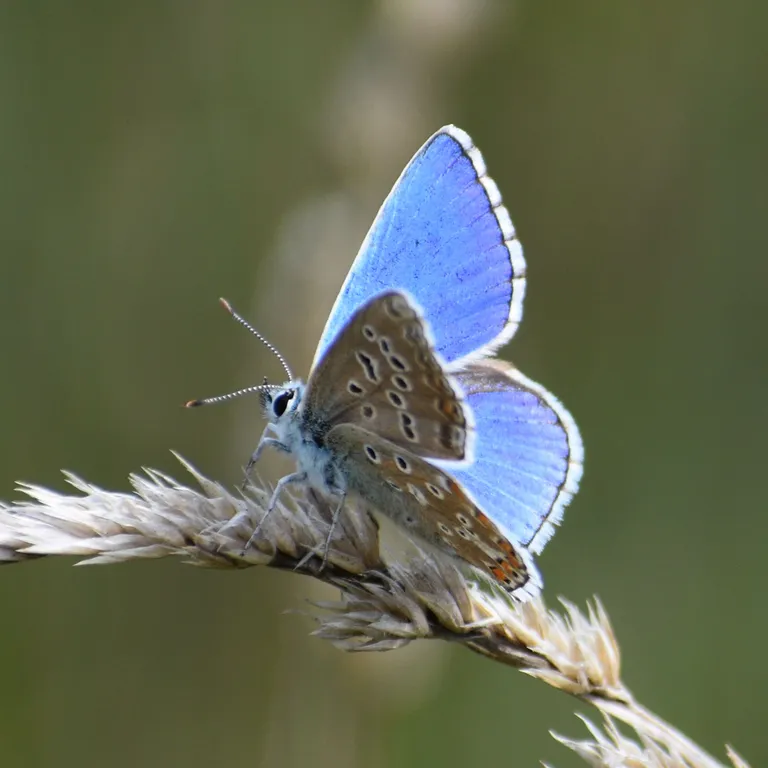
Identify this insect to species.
Lysandra bellargus
